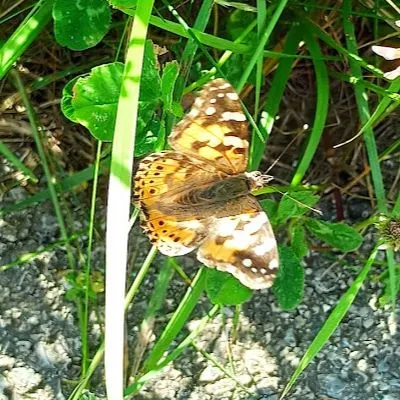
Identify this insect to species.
Vanessa cardui
